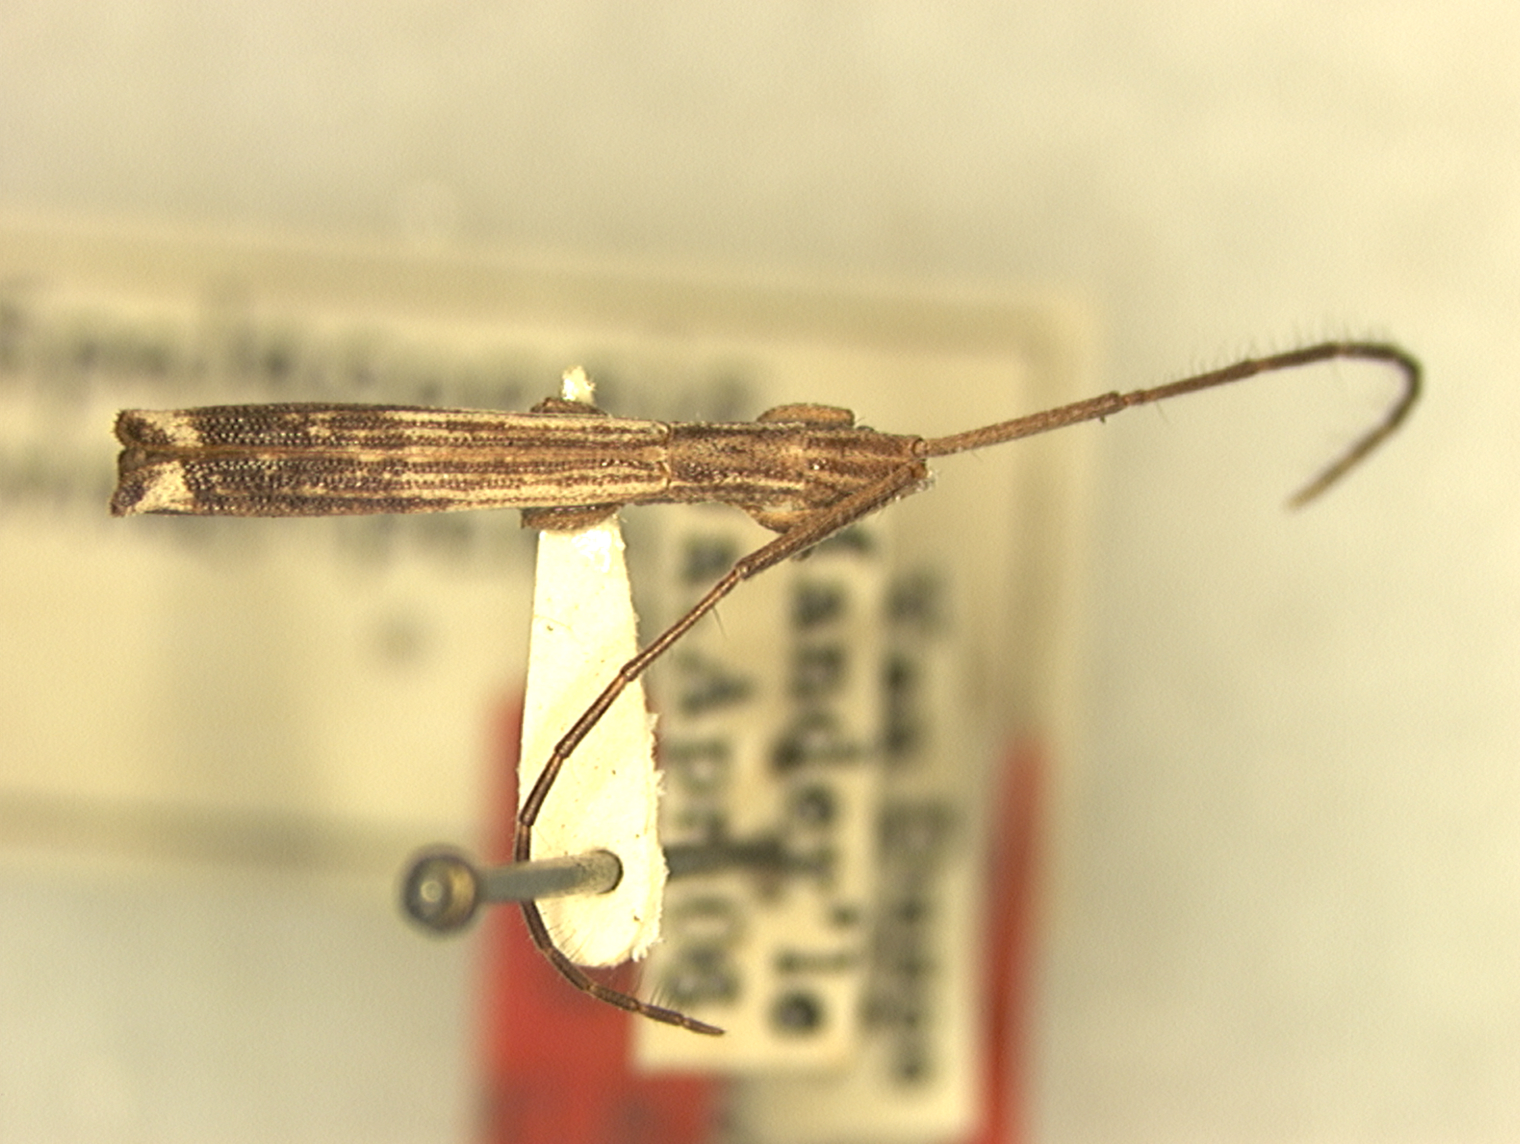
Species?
Spalacopsis ornatipennis
